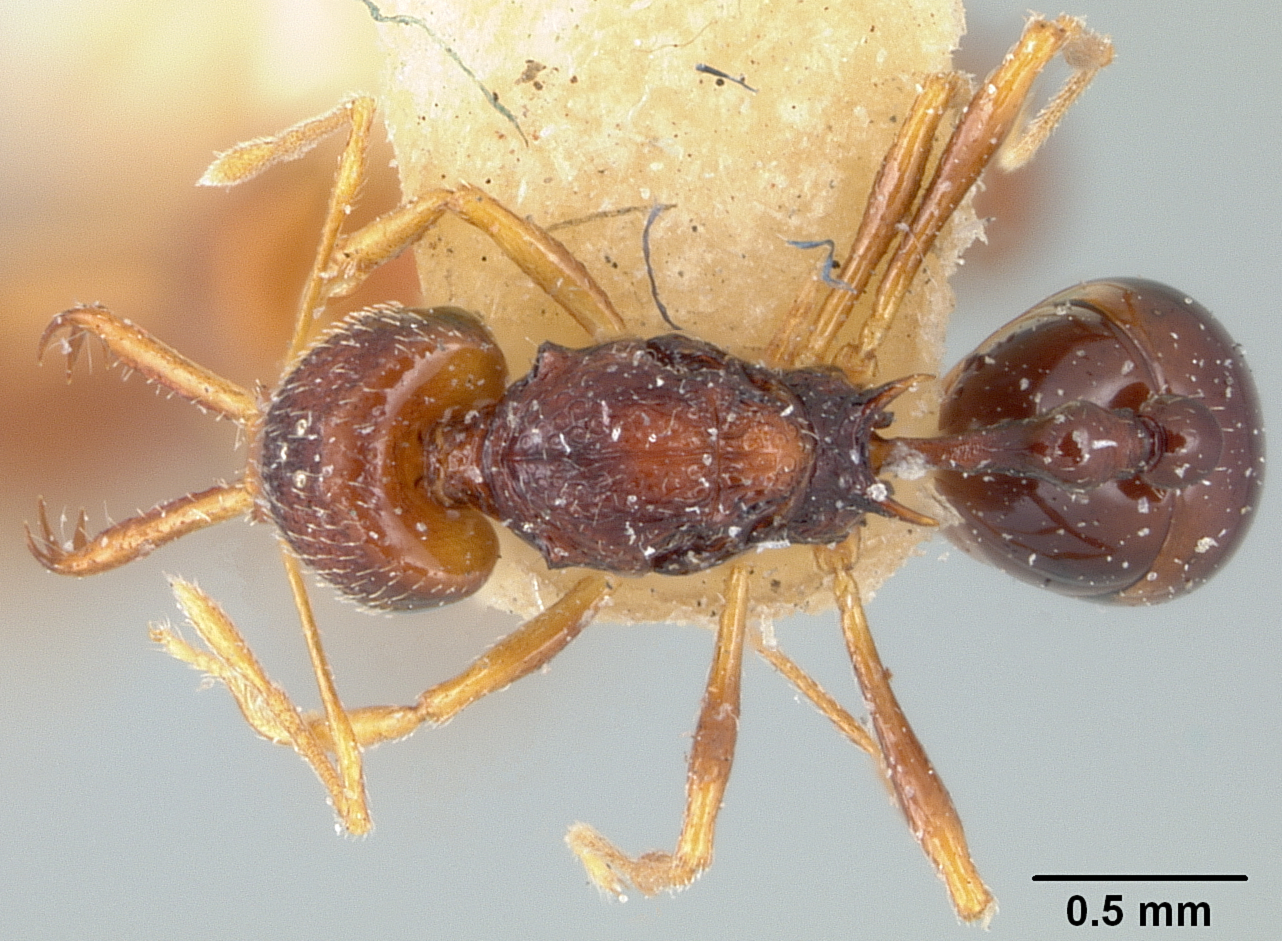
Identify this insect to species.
Acanthognathus lentus
